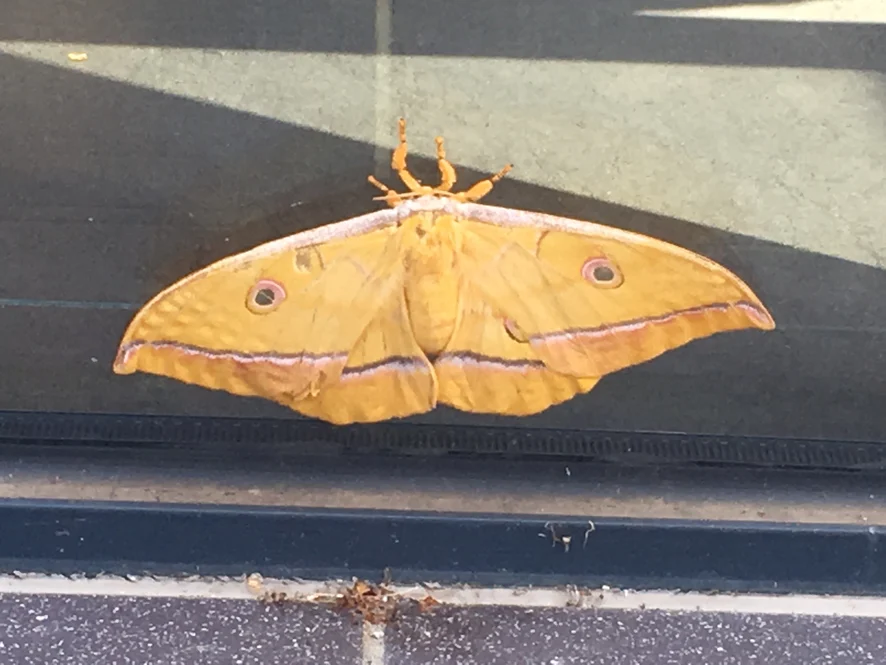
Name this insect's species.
Antheraea yamamai
